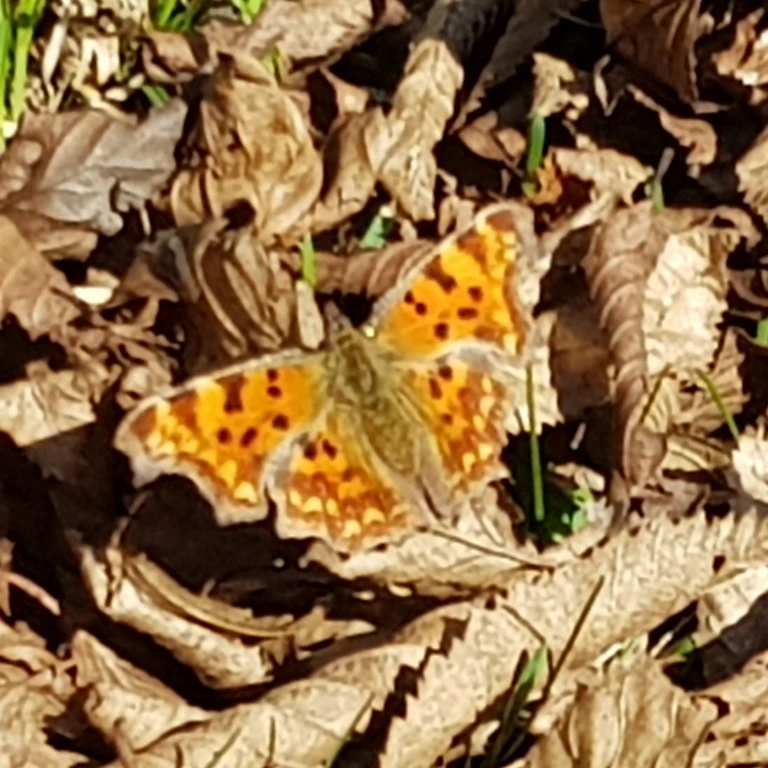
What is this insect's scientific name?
Polygonia c-album
